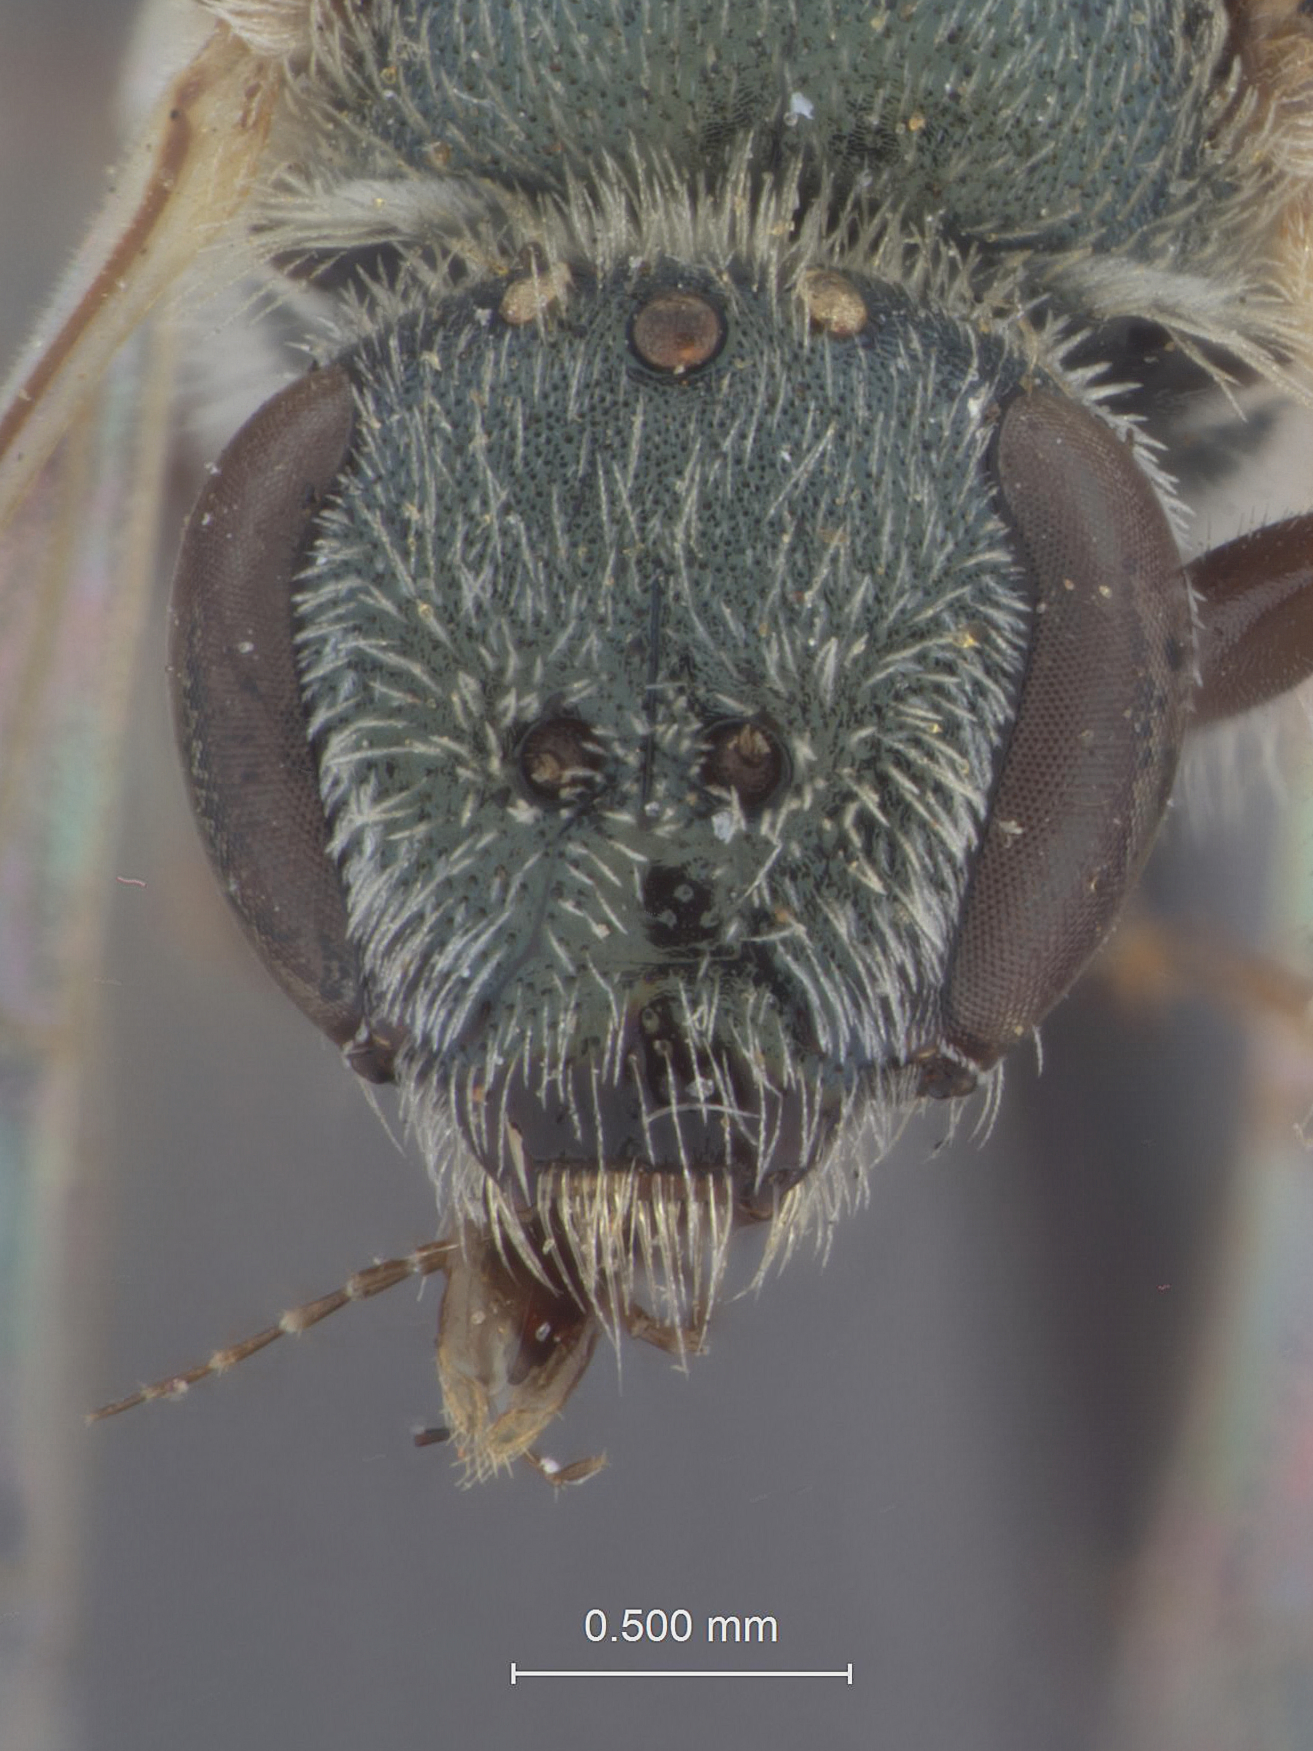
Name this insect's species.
Halictus pruinosiformis
